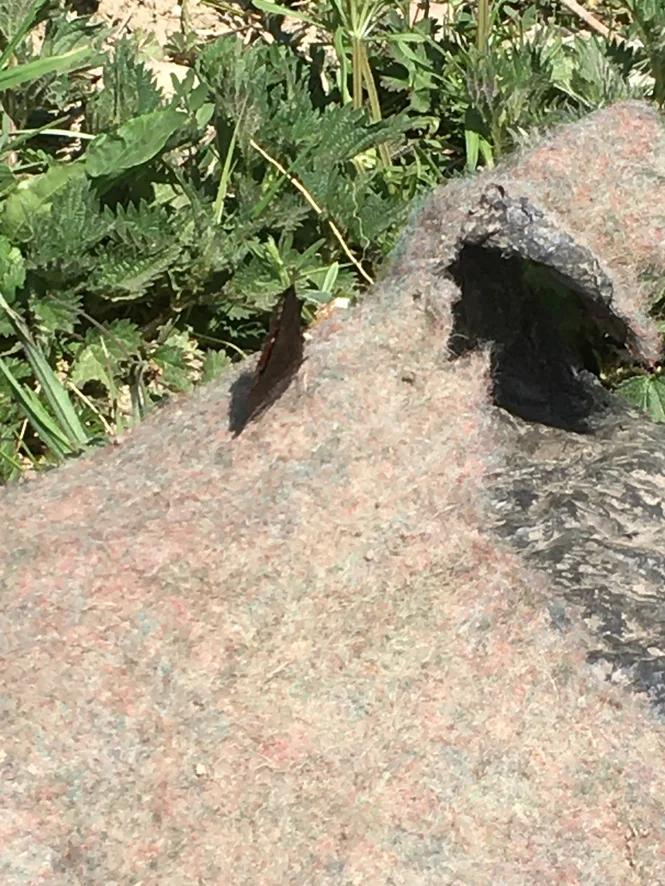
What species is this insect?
Aglais io
